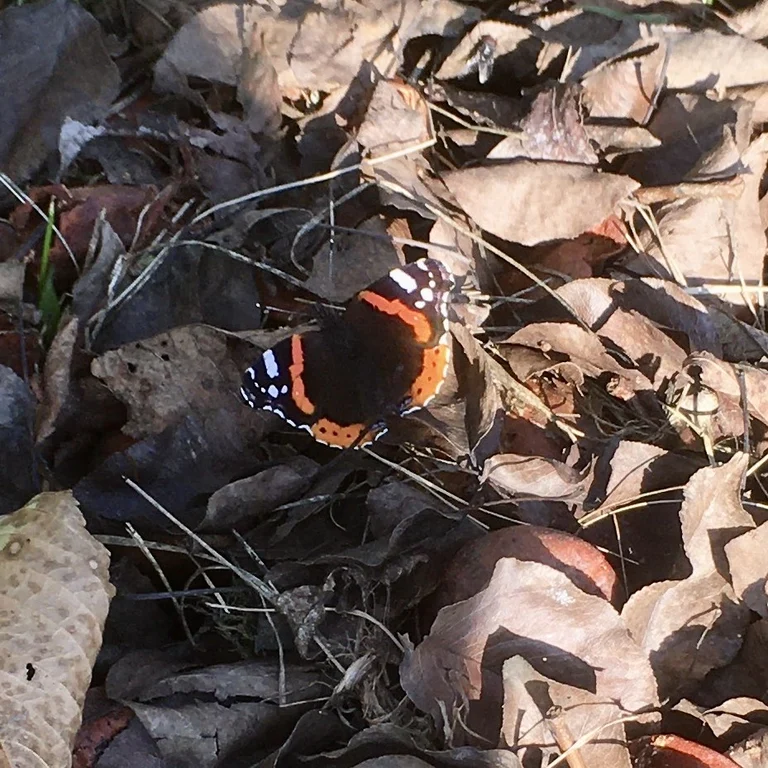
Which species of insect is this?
Vanessa atalanta
